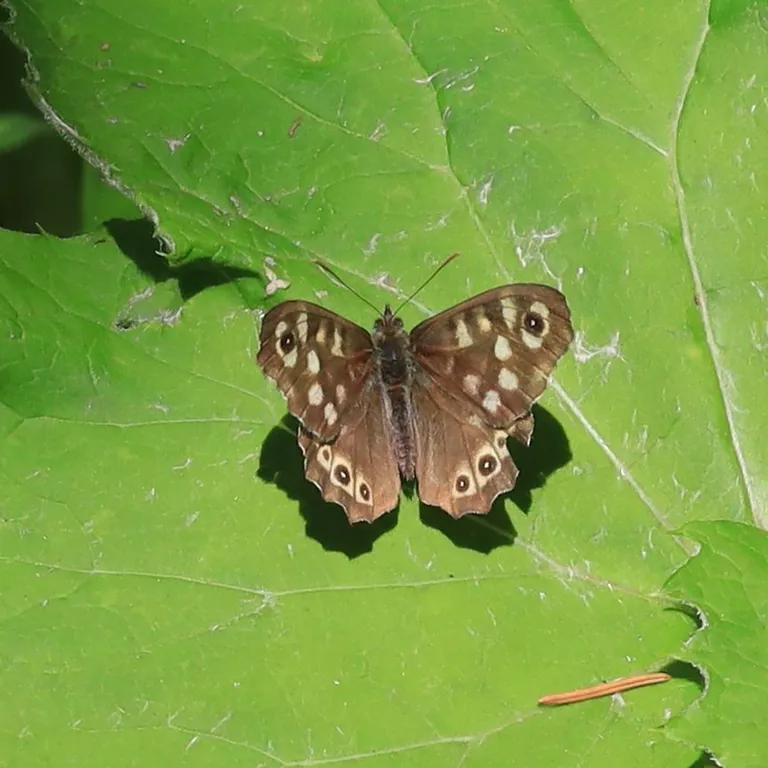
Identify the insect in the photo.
Pararge aegeria
